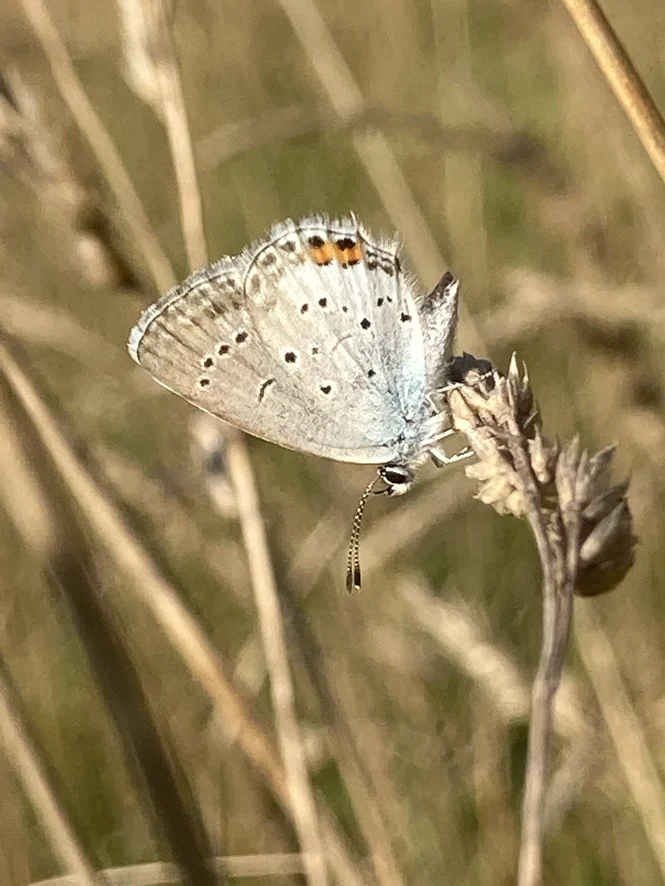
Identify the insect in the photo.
Cupido argiades (also Elkalyce argiades)
